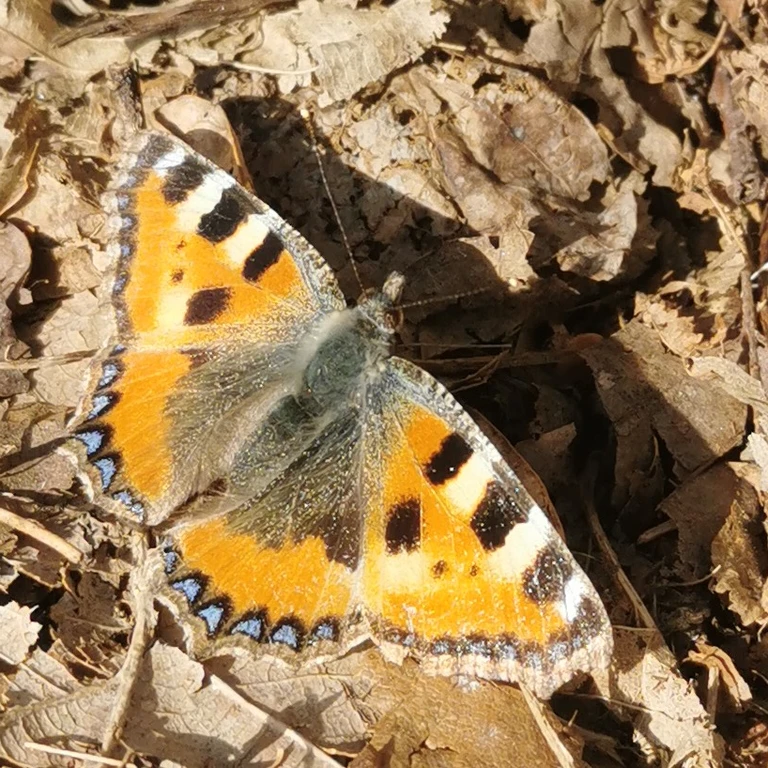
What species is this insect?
Aglais urticae
